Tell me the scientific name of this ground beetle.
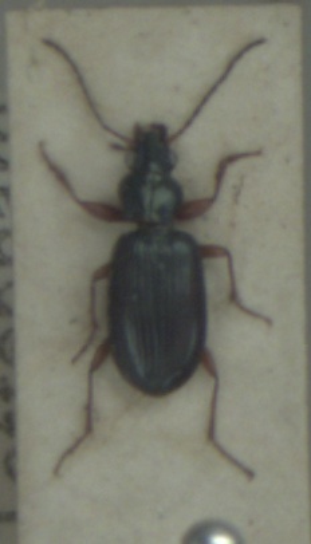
Bembidion decorum
